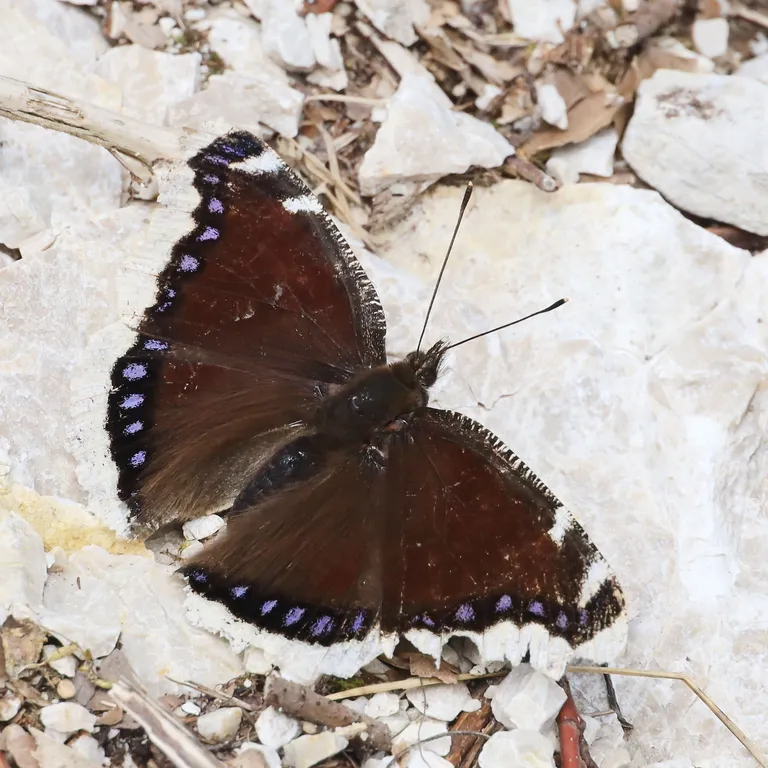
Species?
Nymphalis antiopa
